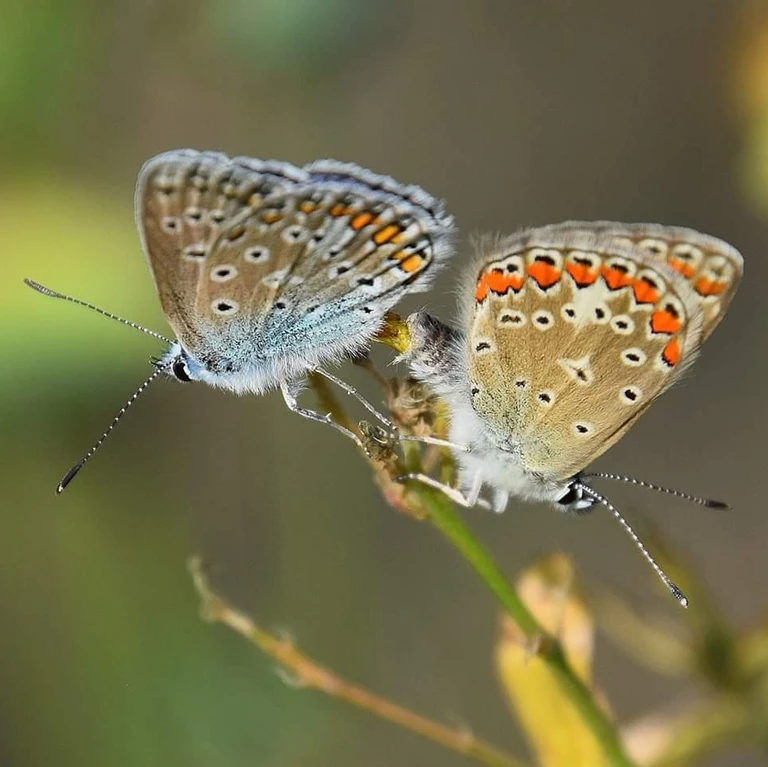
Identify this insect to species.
Polyommatus icarus
